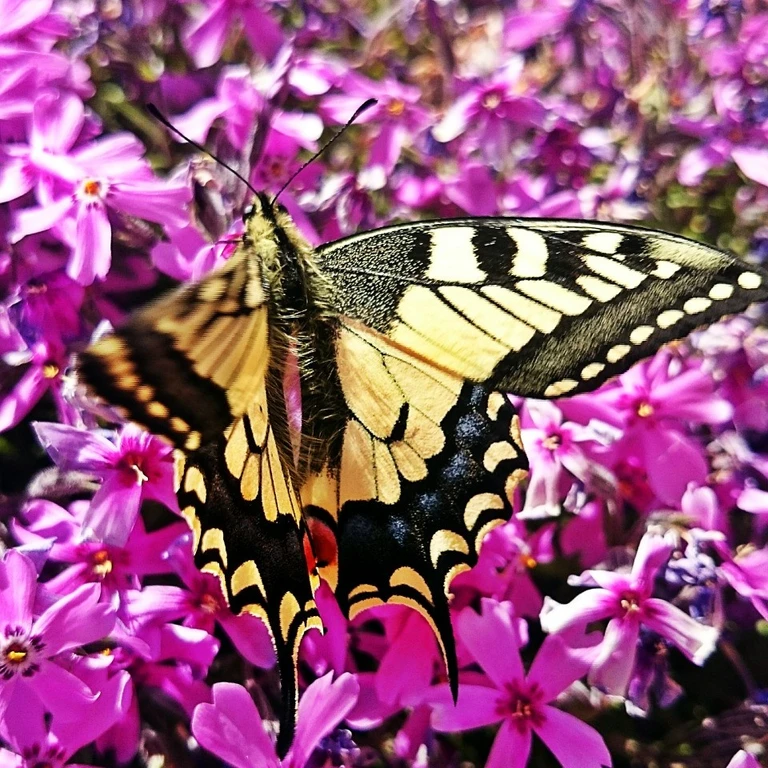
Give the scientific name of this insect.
Papilio machaon
